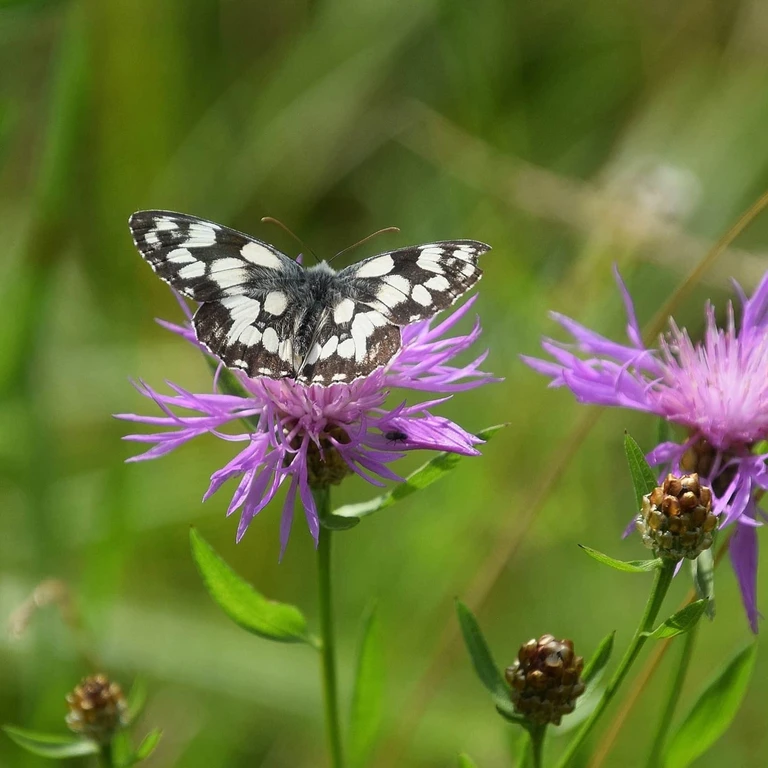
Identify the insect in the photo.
Melanargia galathea
